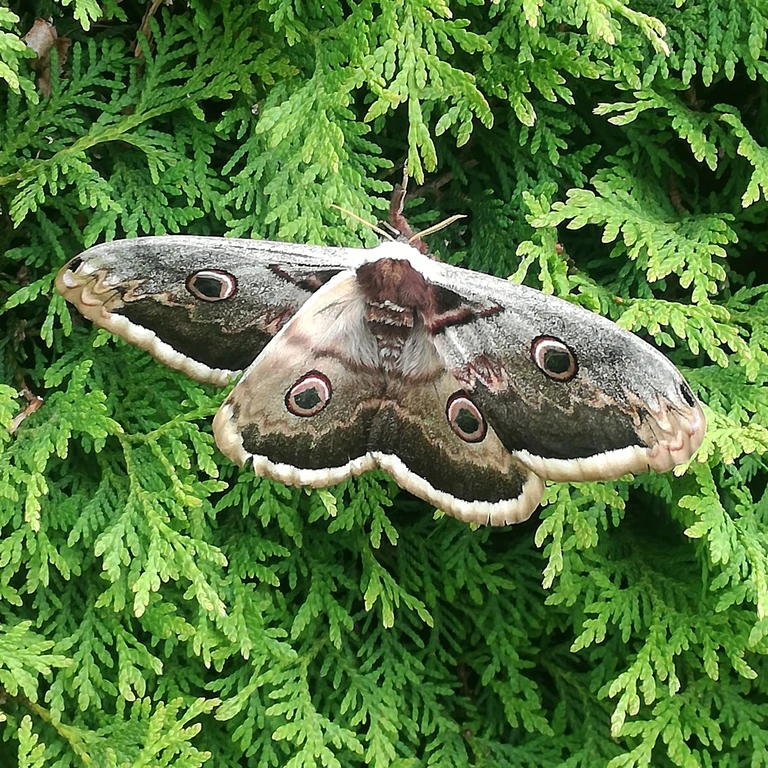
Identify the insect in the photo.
Saturnia pyri
